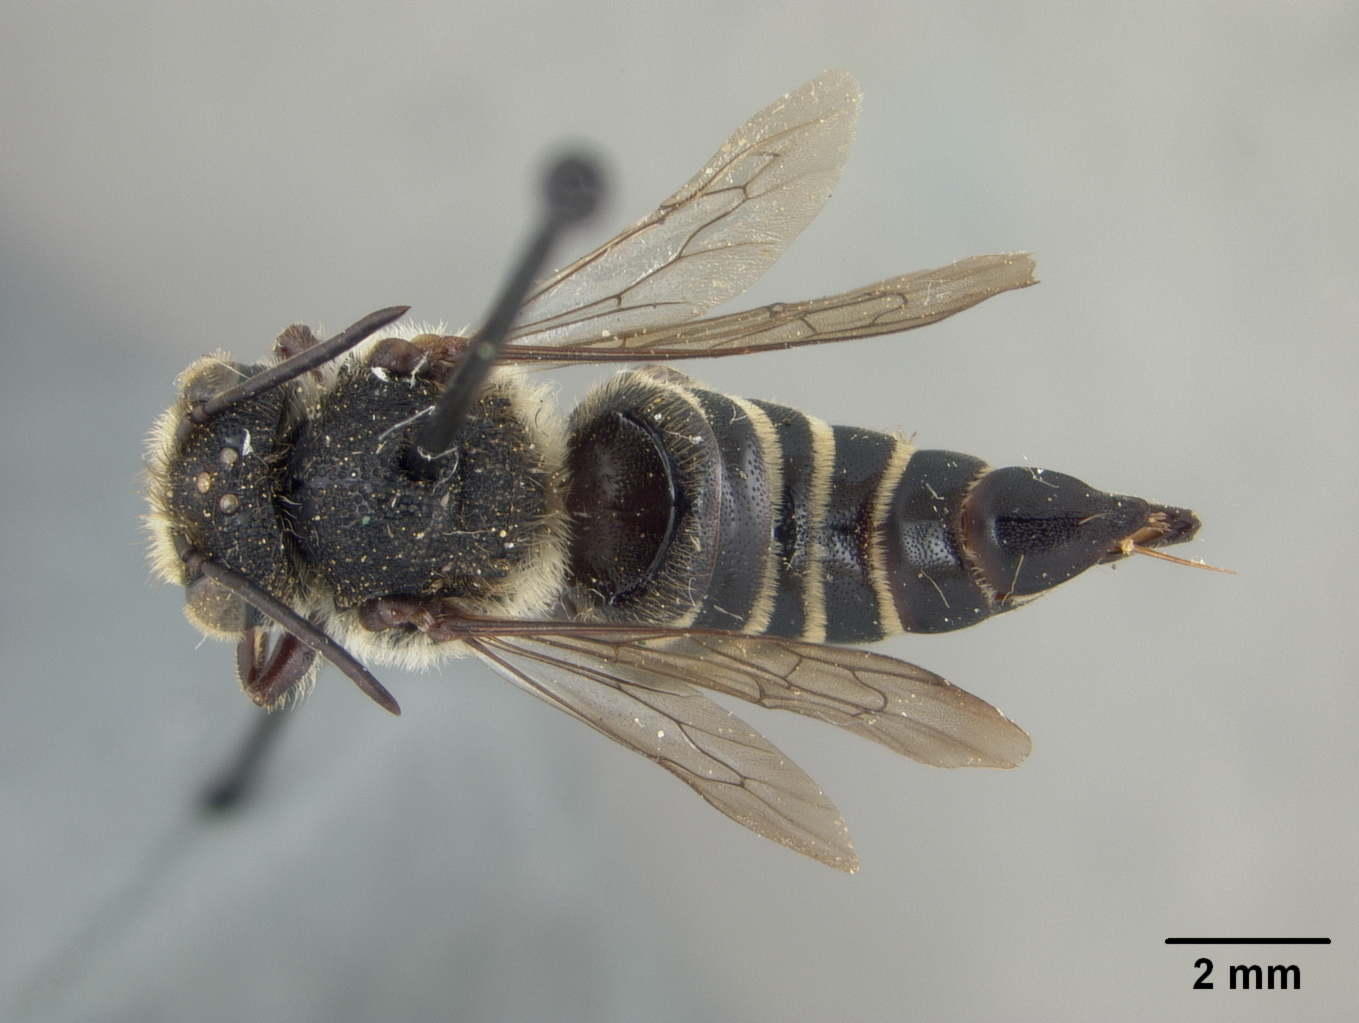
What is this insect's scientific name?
Coelioxys rufescens
